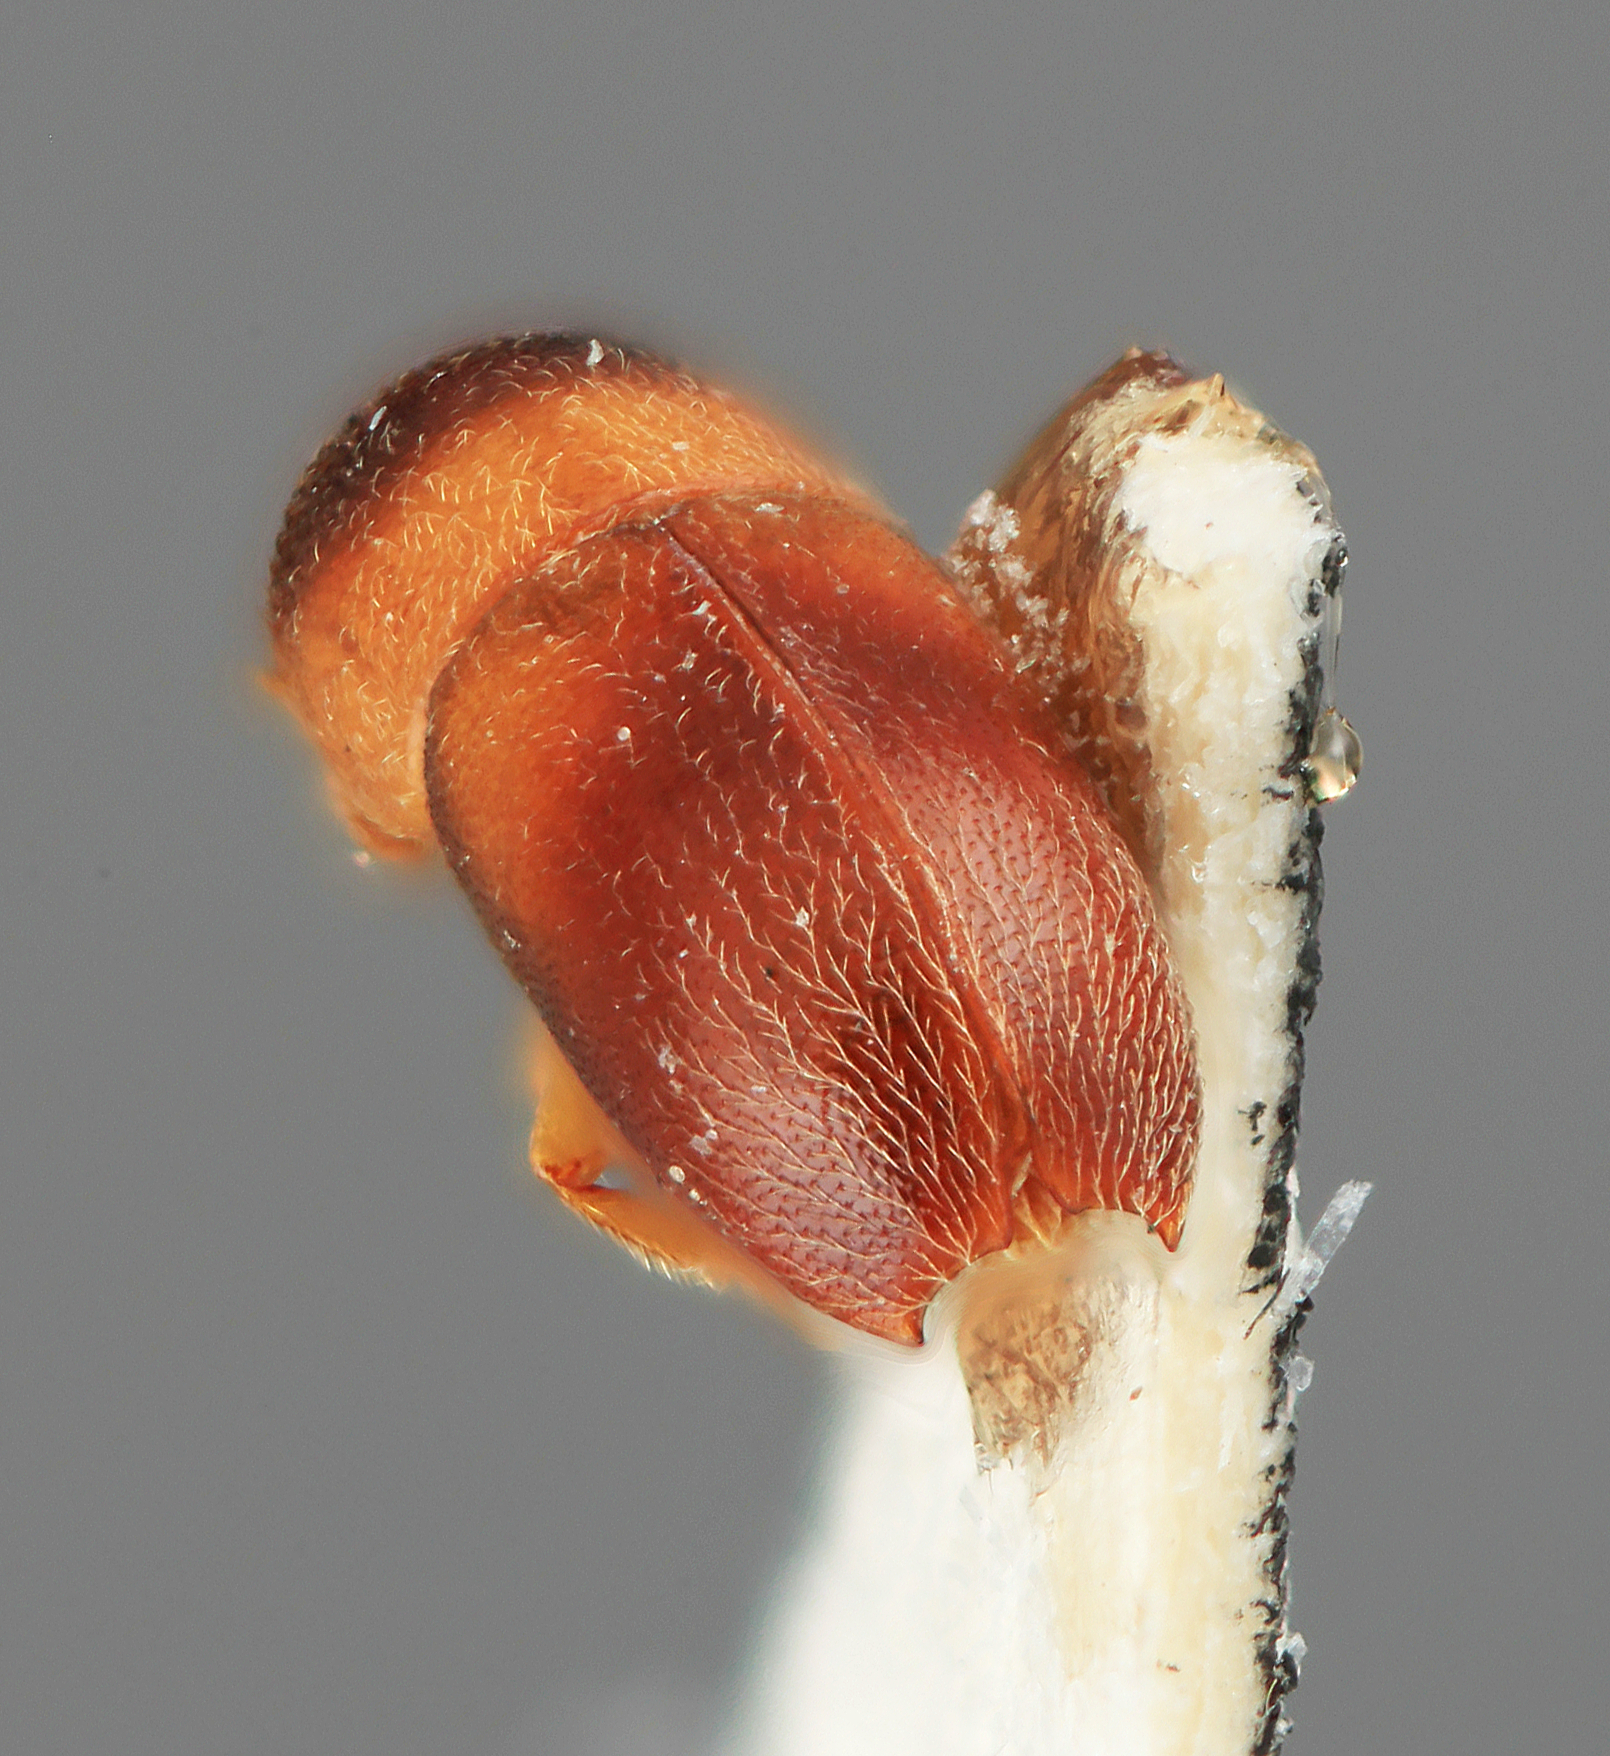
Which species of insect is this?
Gnathorus tibetensis
